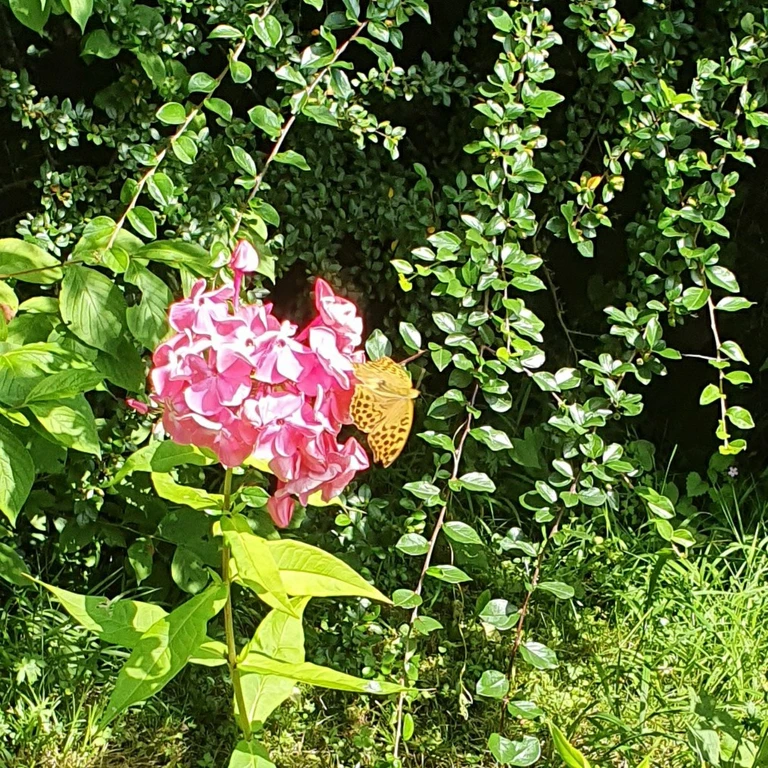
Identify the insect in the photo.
Argynnis paphia
